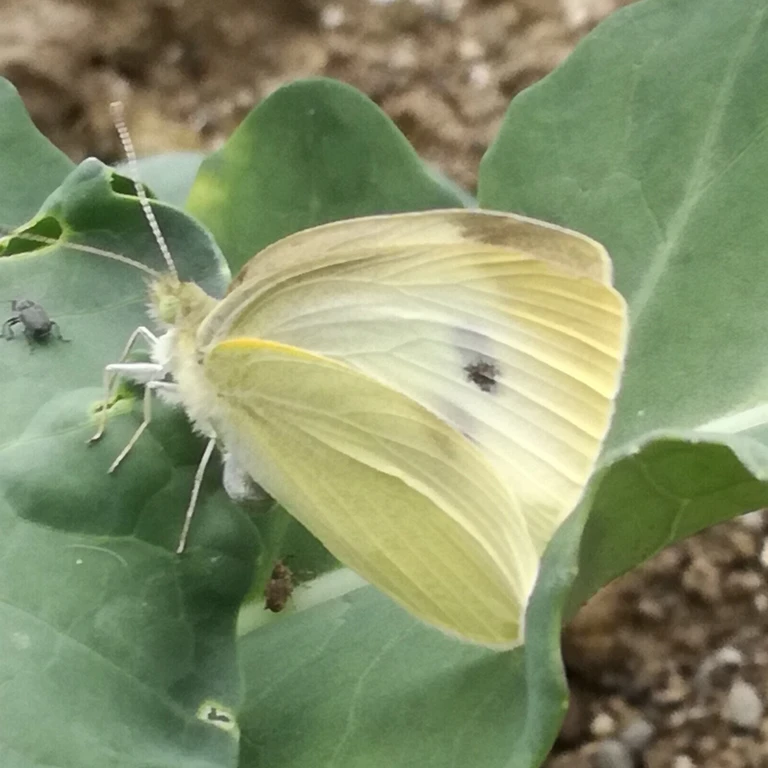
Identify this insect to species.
Pieris rapae
